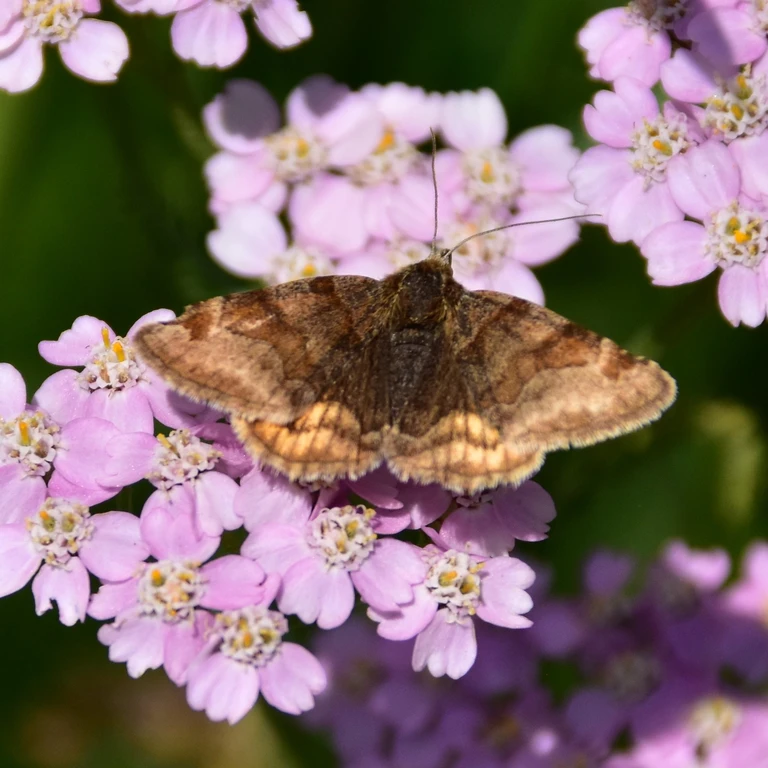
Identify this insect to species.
Euclidia glyphica
